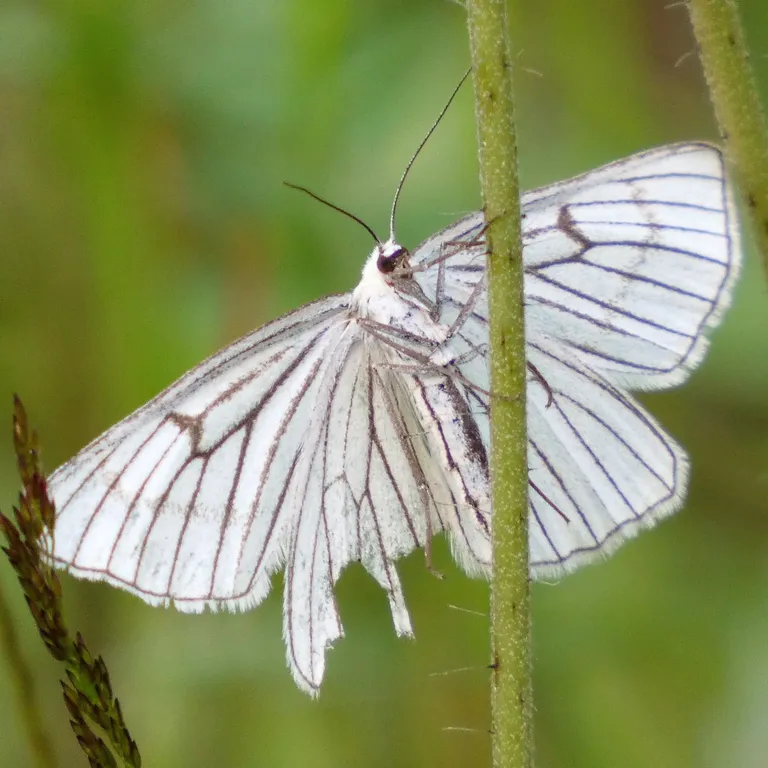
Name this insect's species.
Siona lineata
